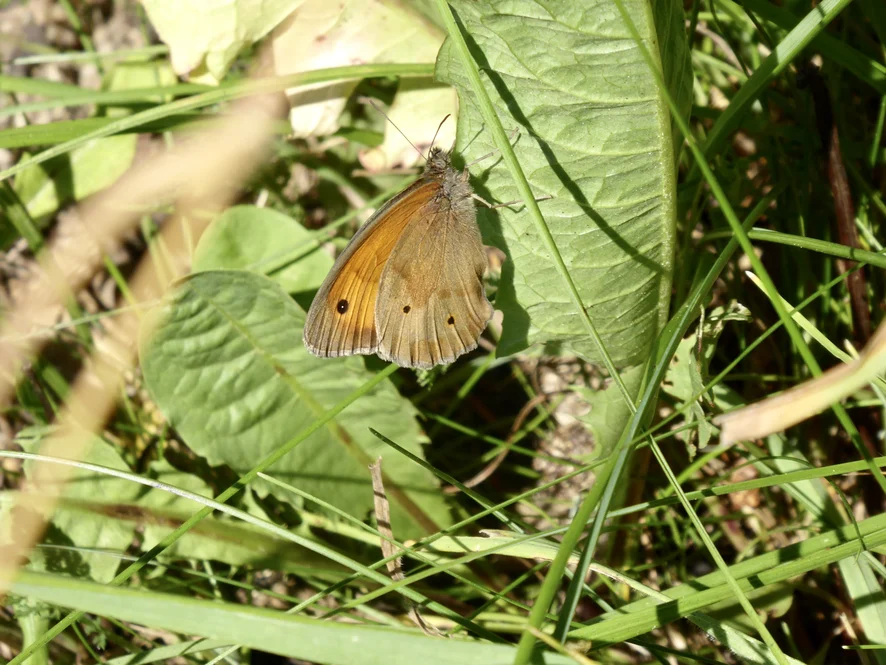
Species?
Maniola jurtina
